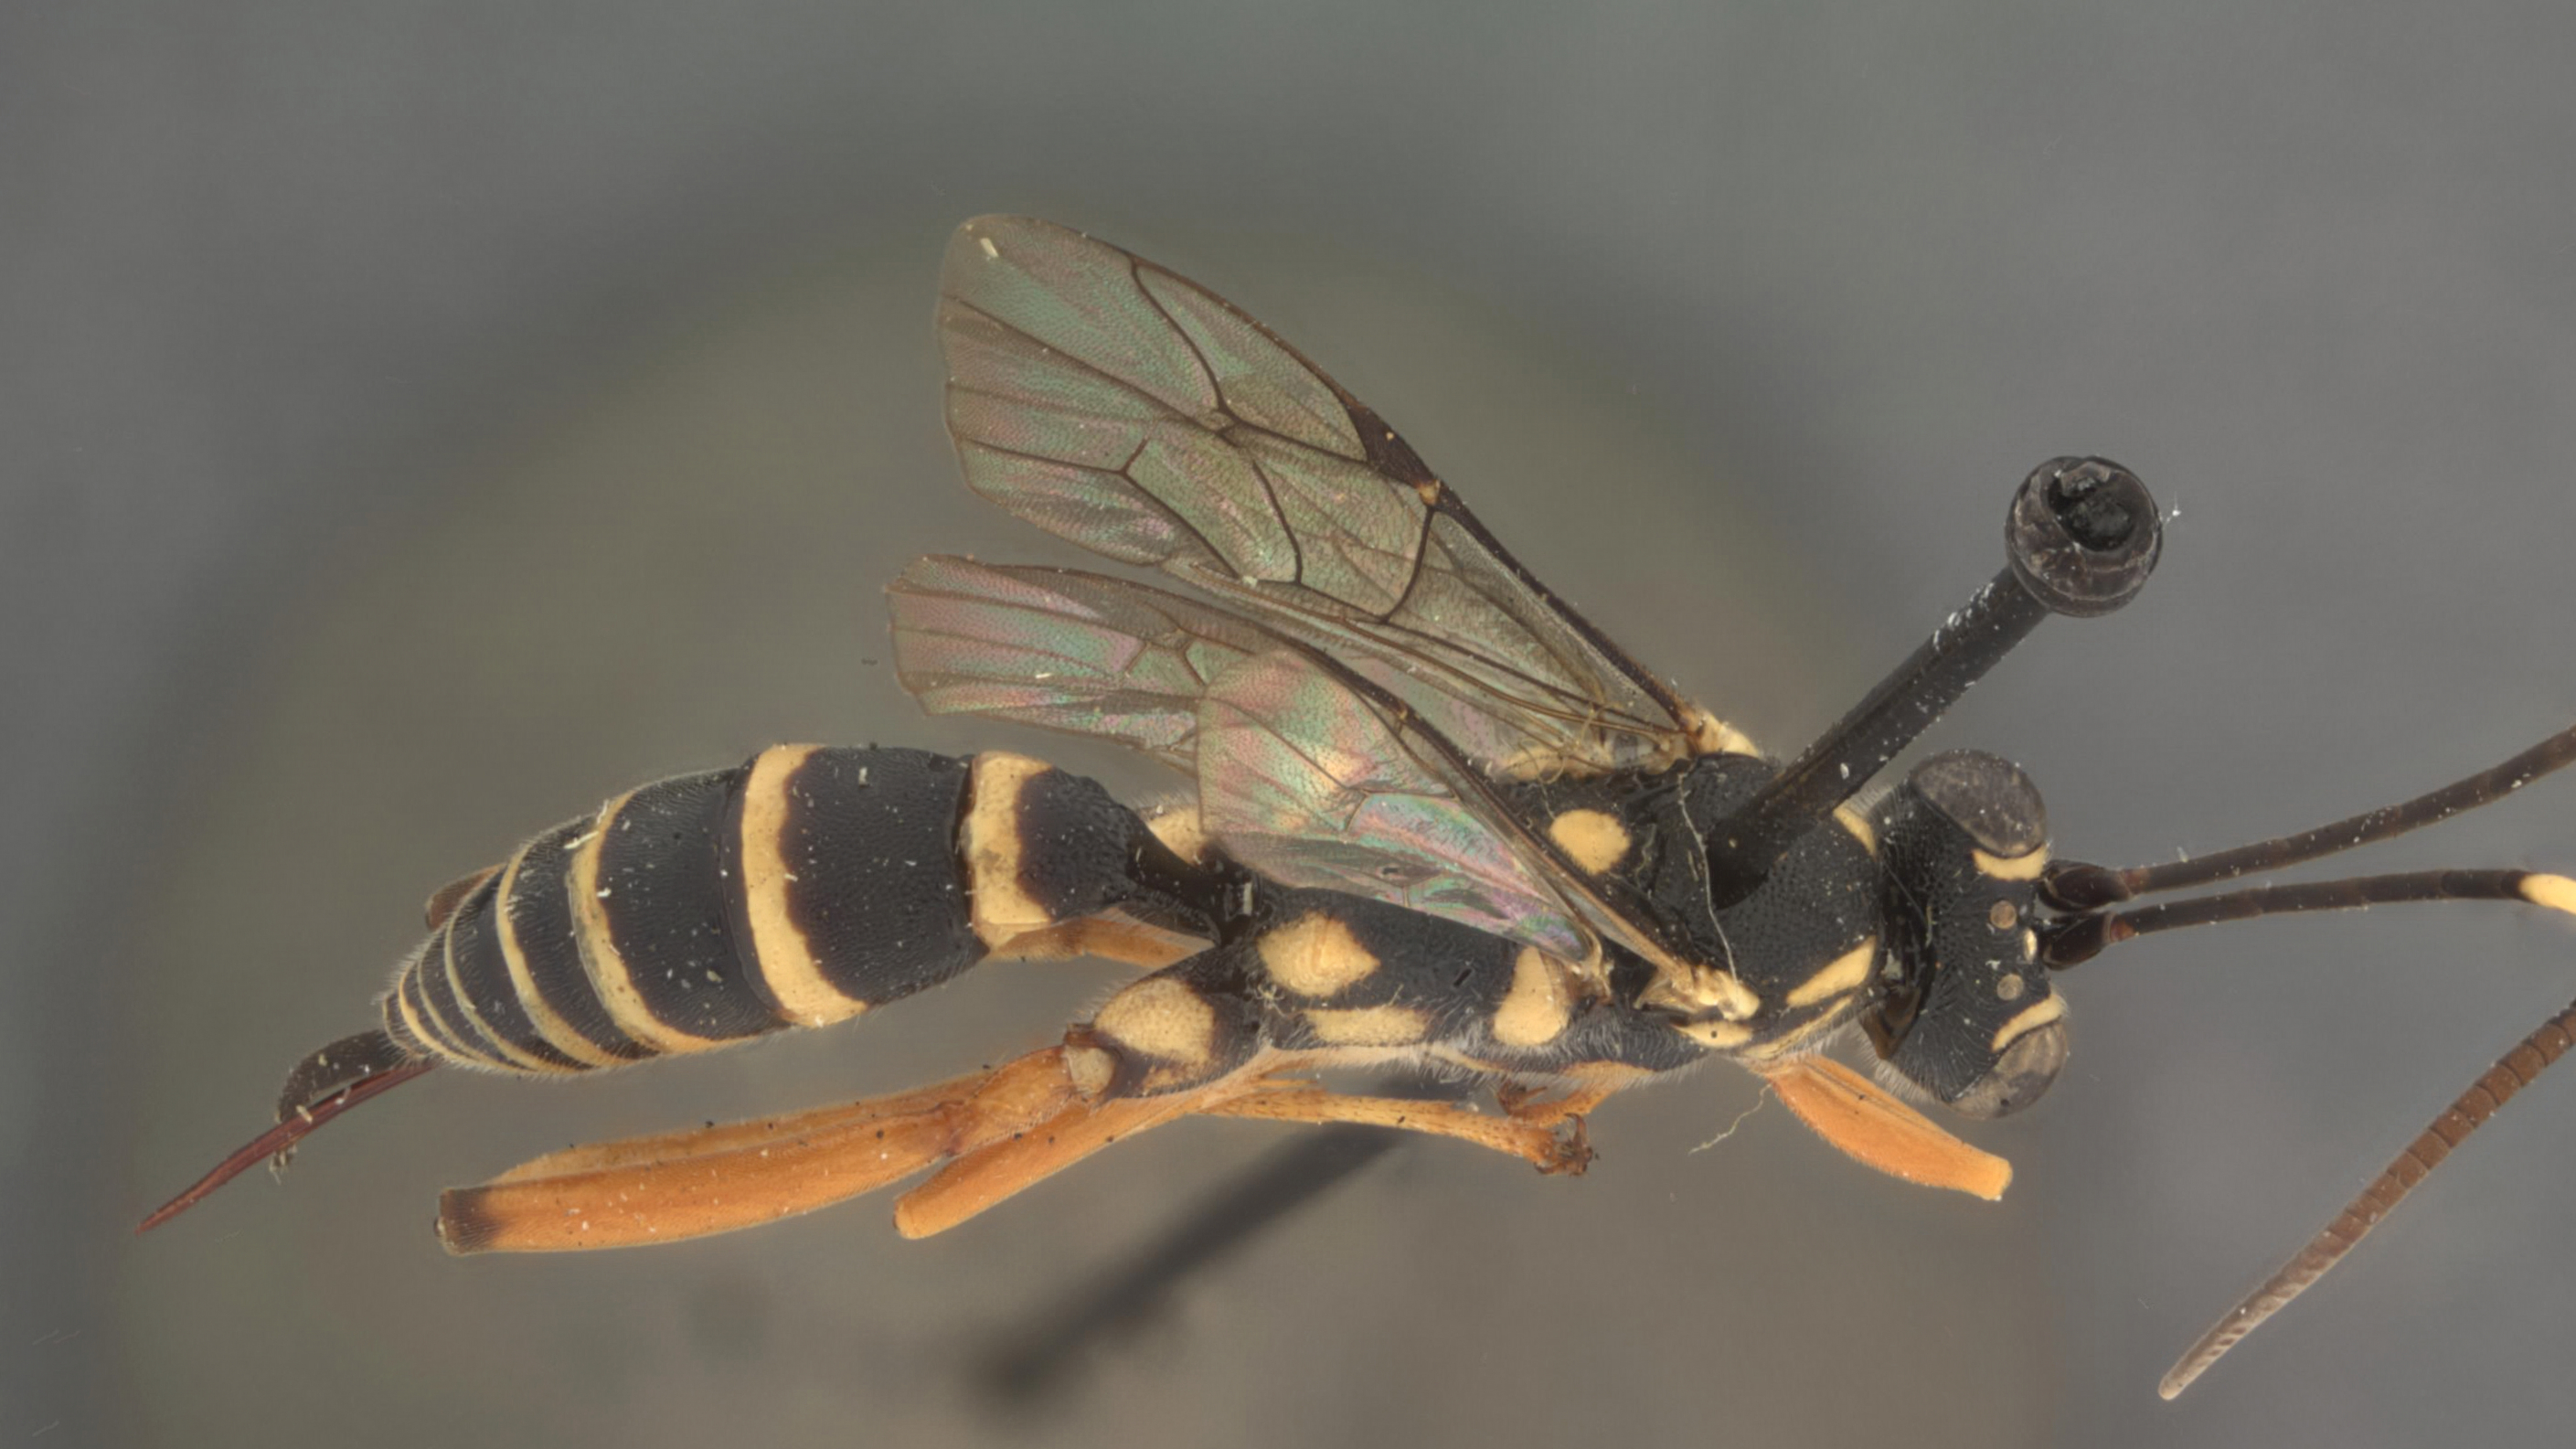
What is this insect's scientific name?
Listrognathus albomaculatus
